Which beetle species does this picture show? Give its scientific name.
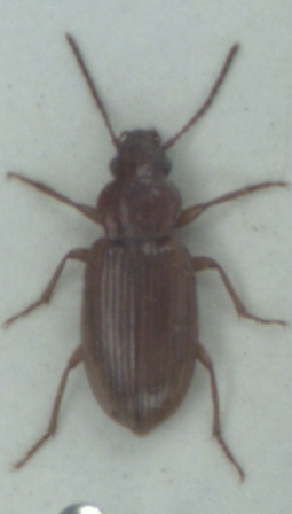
Dicheirotrichus gustavii
